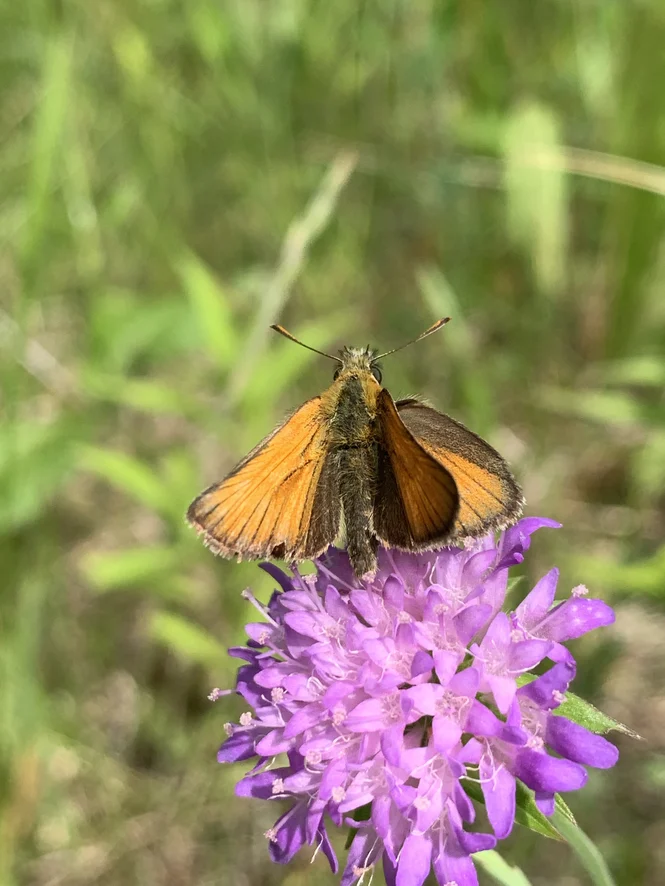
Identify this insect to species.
Thymelicus sylvestris
